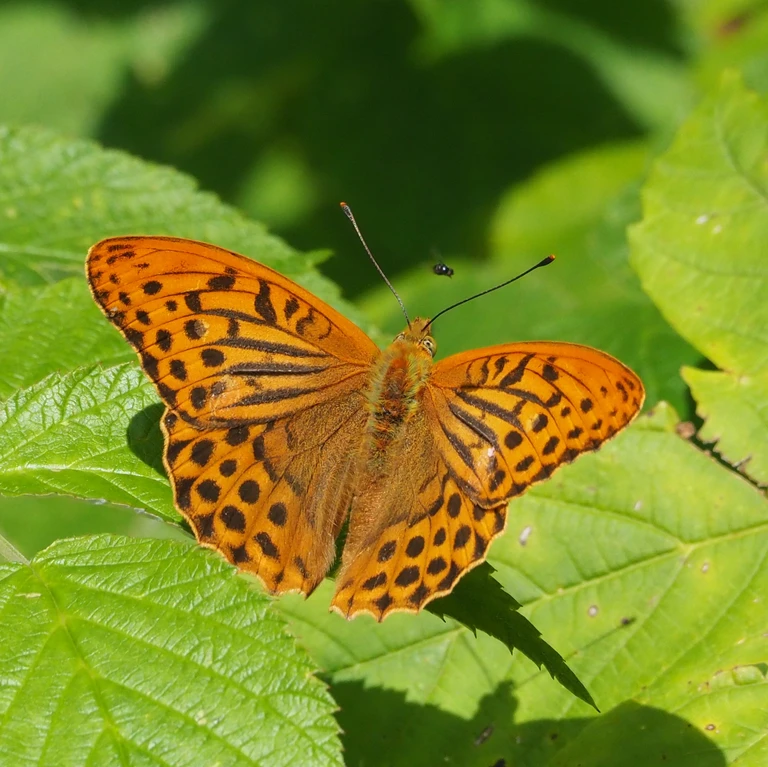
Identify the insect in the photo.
Argynnis paphia
